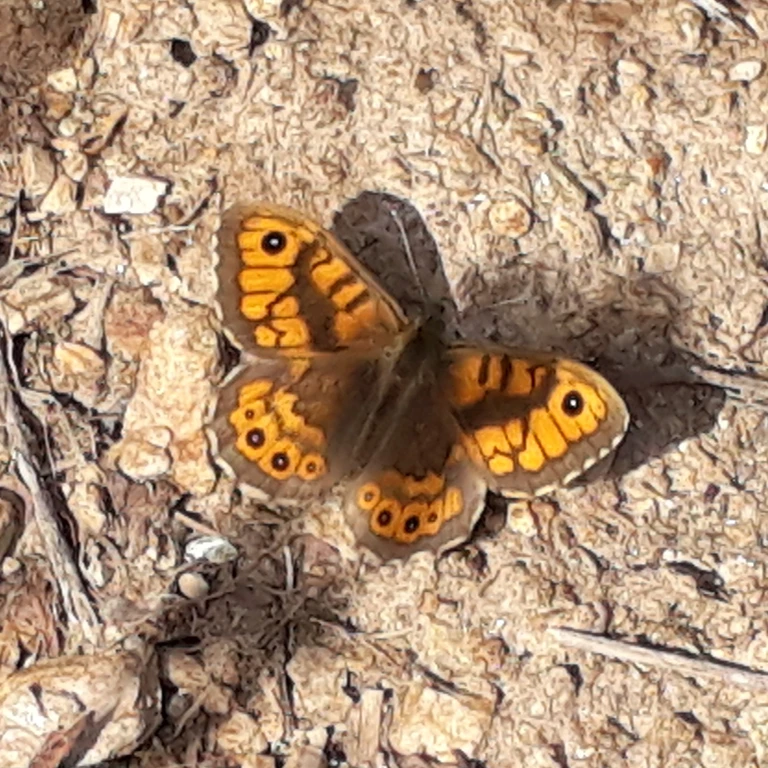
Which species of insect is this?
Lasiommata megera (also Pararge megera)
